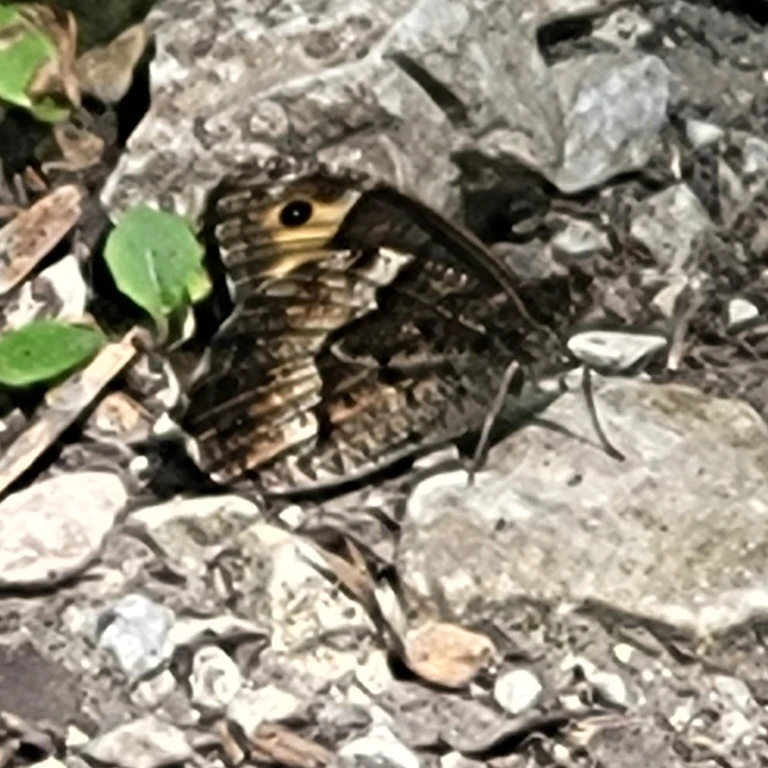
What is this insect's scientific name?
Hipparchia fagi
